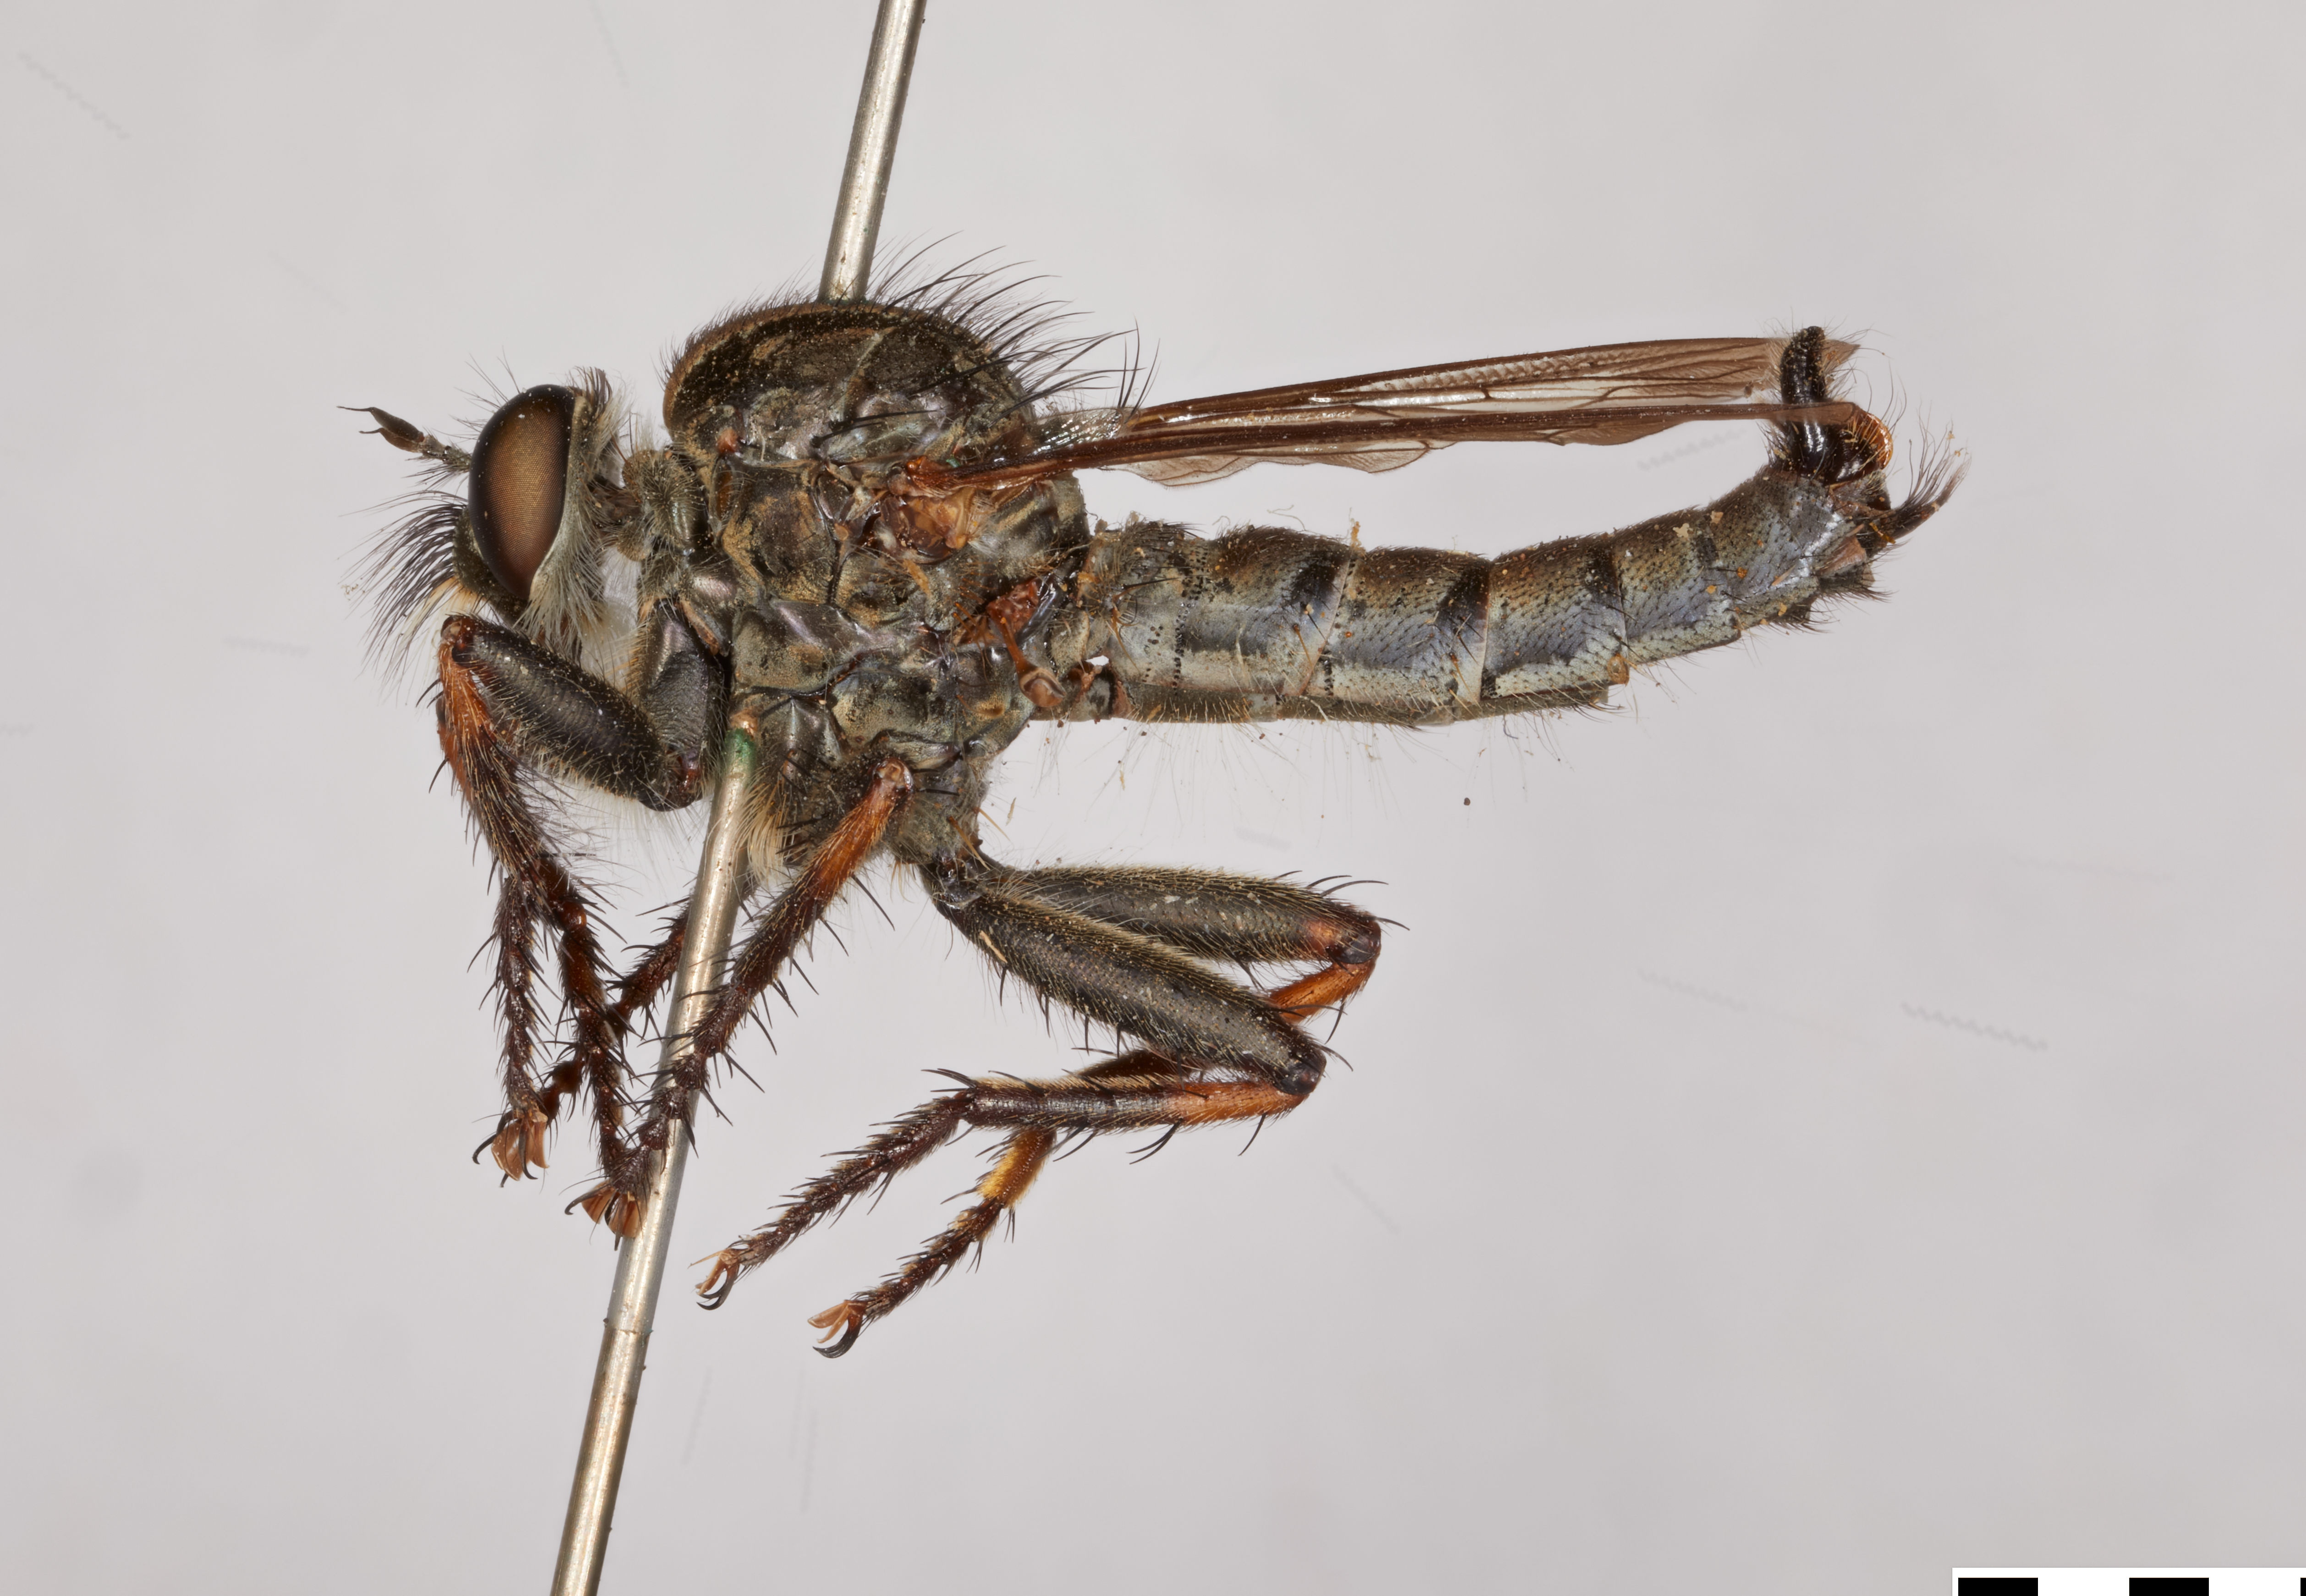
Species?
Asilus occidentalis
